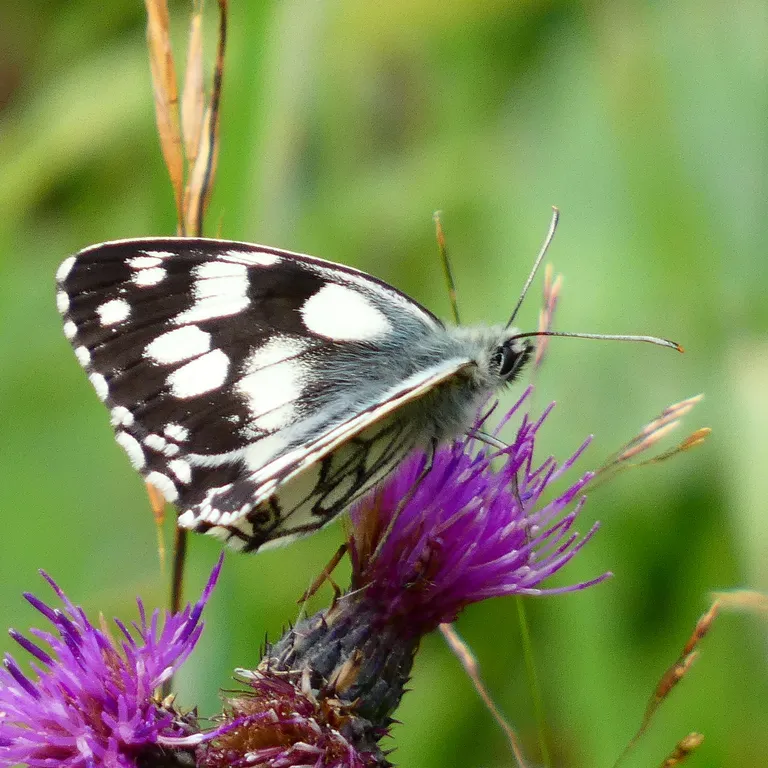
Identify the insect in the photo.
Melanargia galathea
